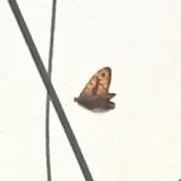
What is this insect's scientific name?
Lasiommata megera (also Pararge megera)
